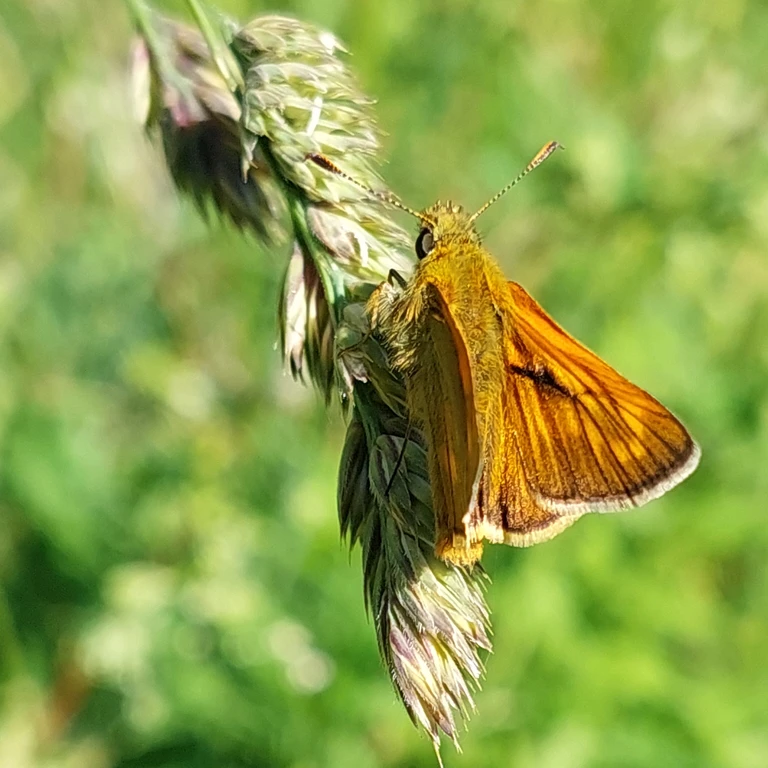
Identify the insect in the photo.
Ochlodes sylvanus (also Ochlodes venata)
